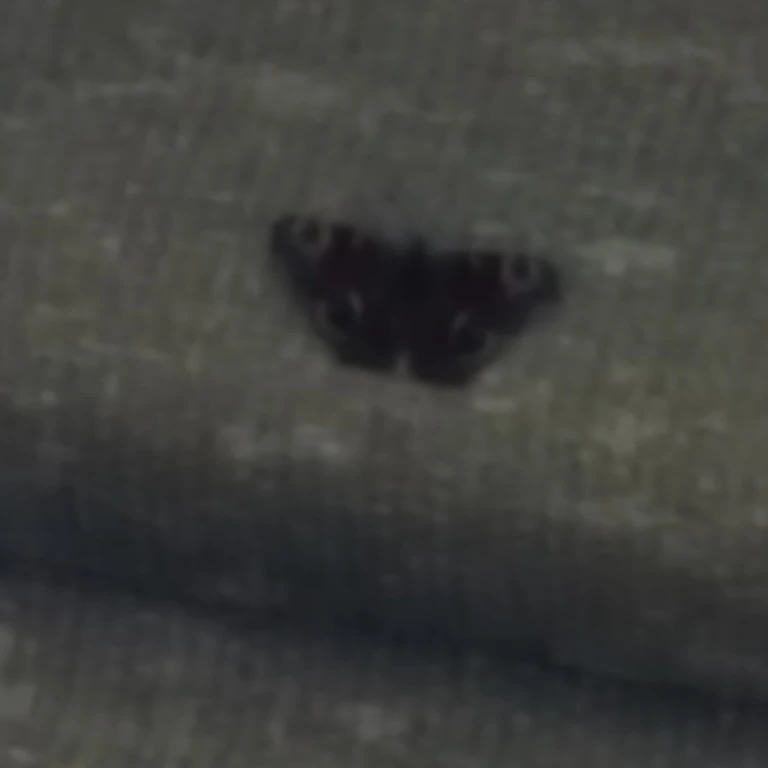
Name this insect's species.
Aglais io
